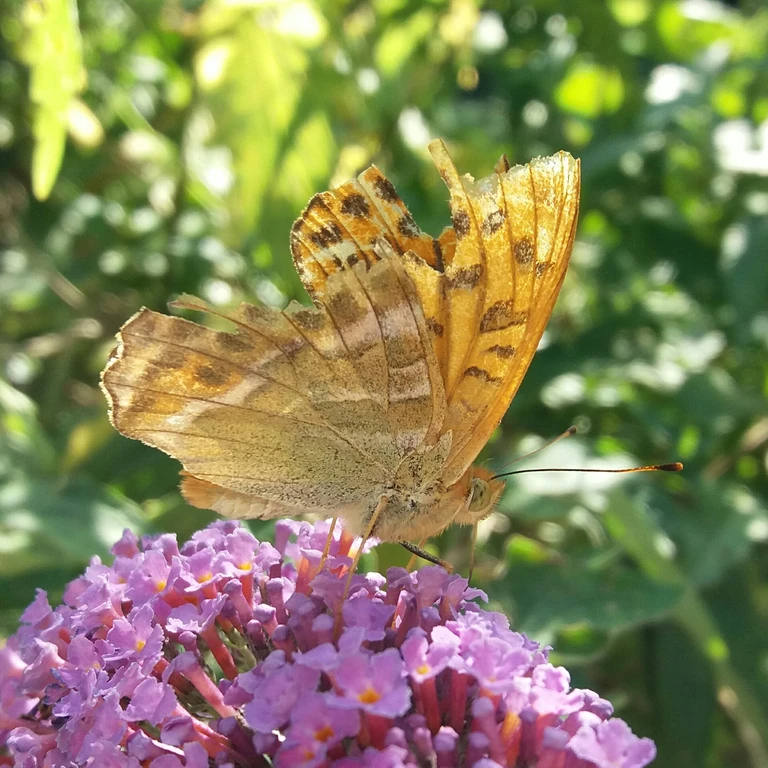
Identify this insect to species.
Argynnis paphia
